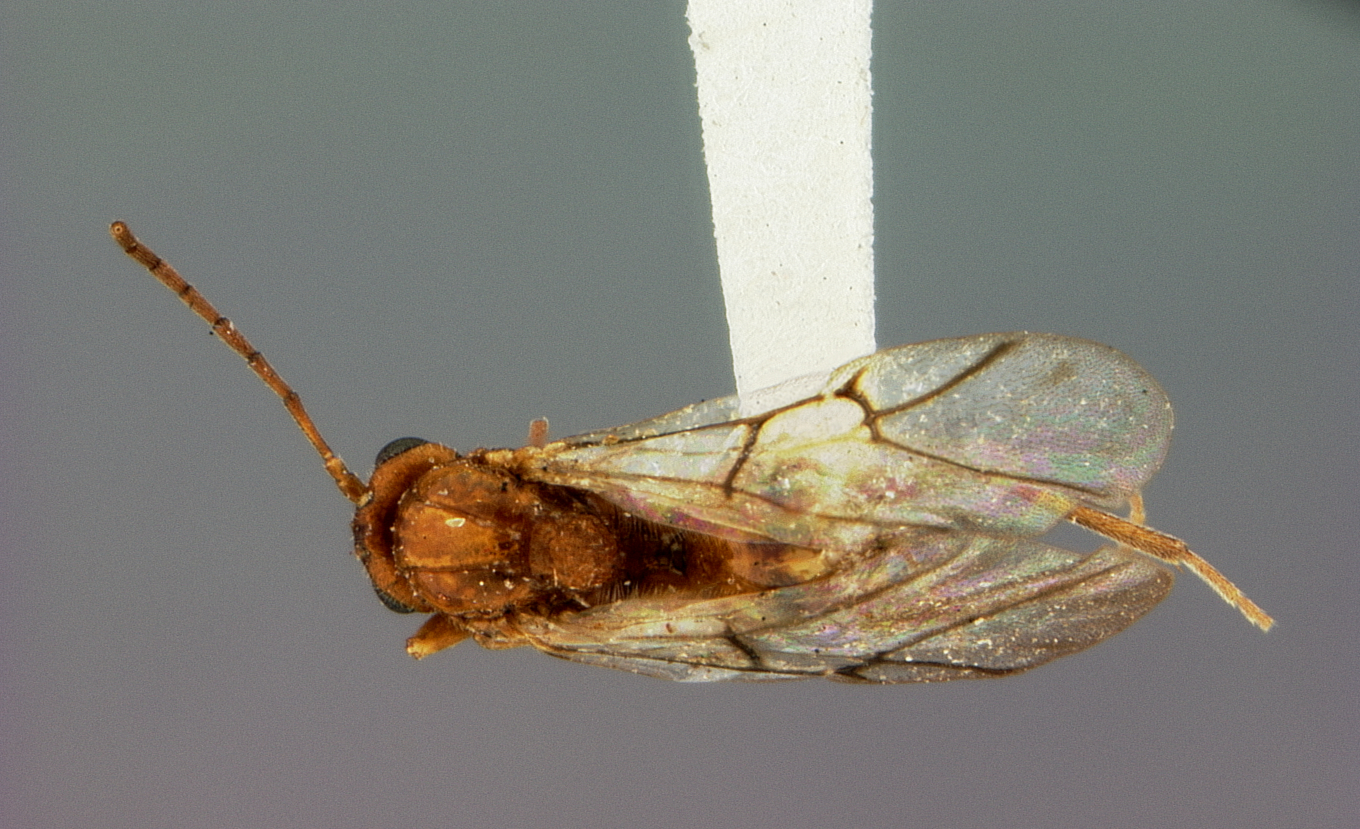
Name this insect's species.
Dryophanta radicola
